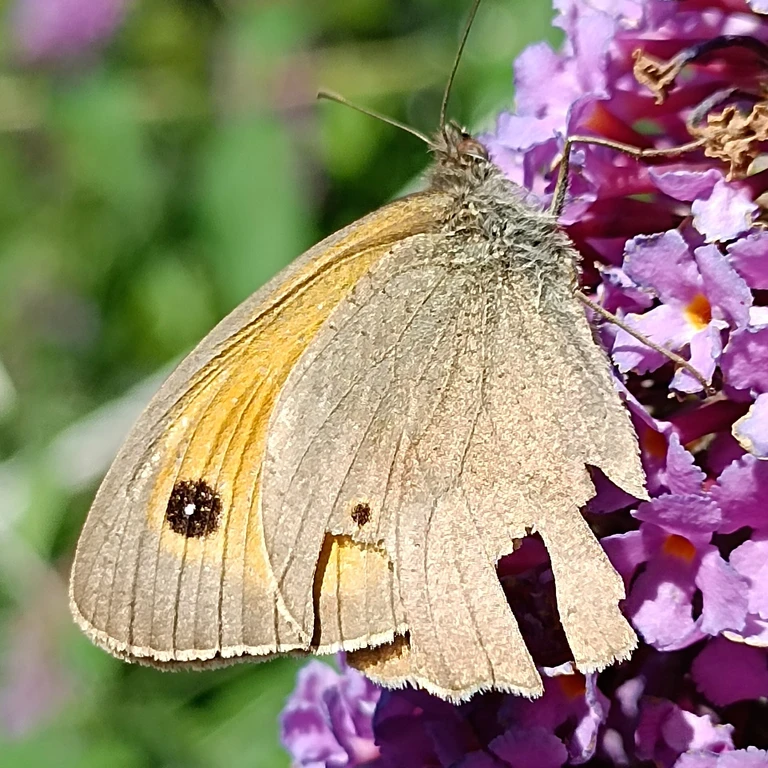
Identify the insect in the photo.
Maniola jurtina
